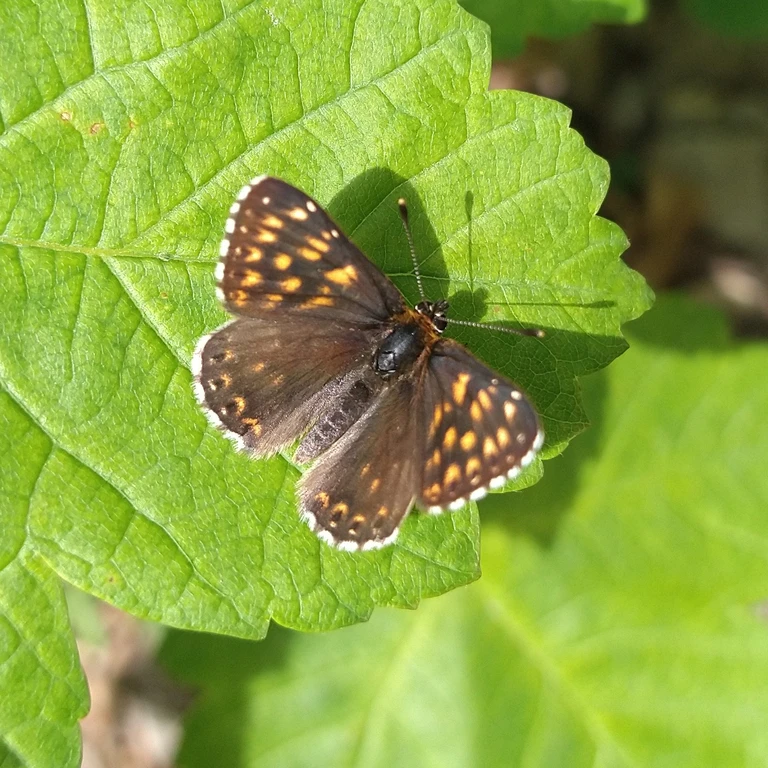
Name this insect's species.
Hamearis lucina
